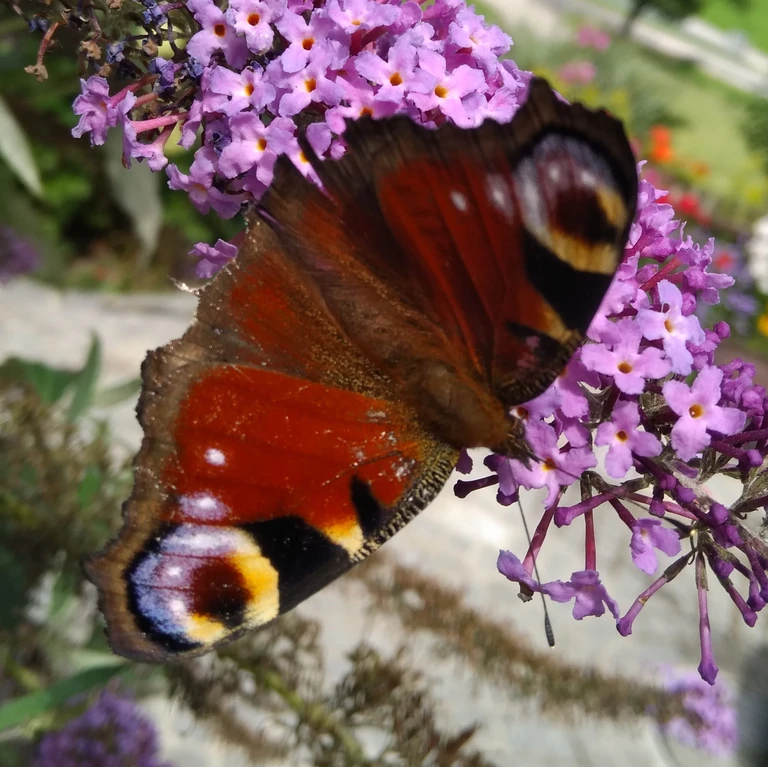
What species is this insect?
Aglais io
